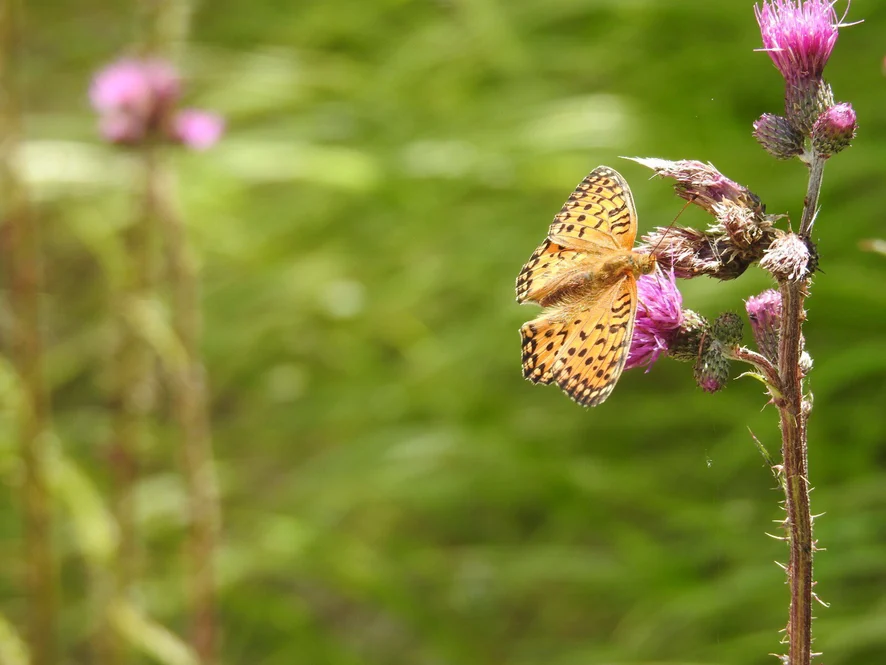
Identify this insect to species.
Speyeria aglaja
